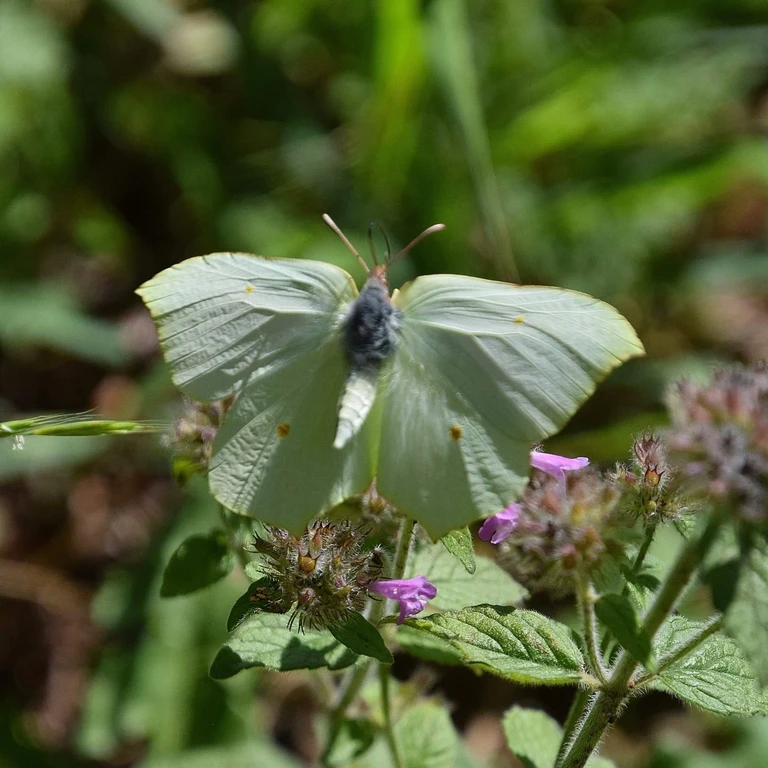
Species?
Gonepteryx rhamni
